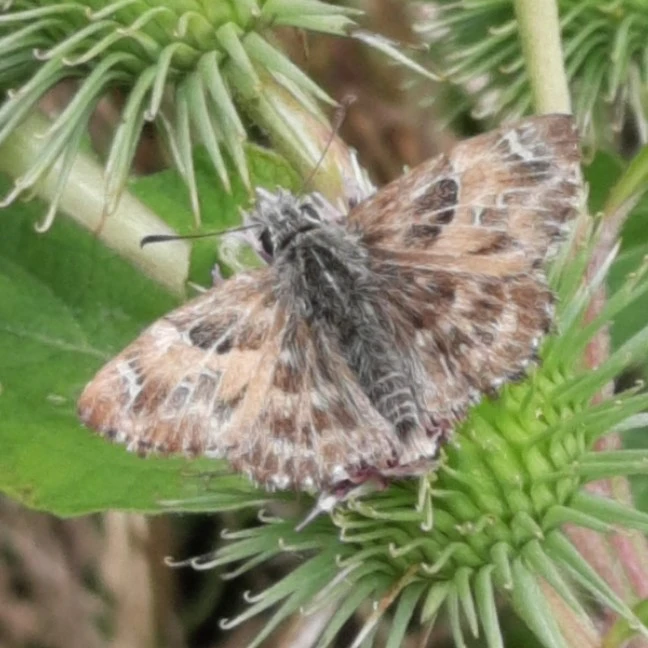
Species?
Carcharodus alceae
